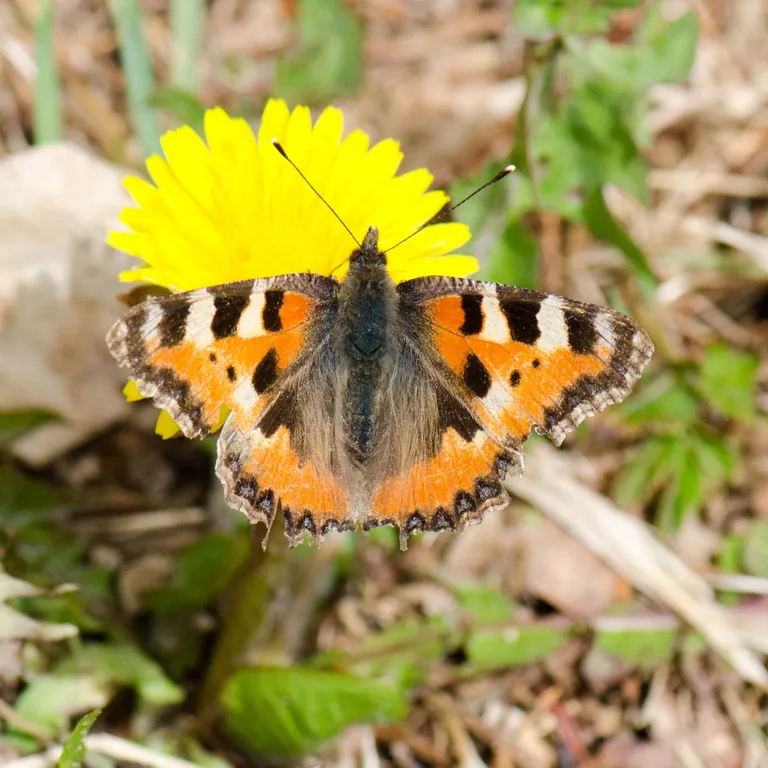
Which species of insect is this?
Aglais urticae
